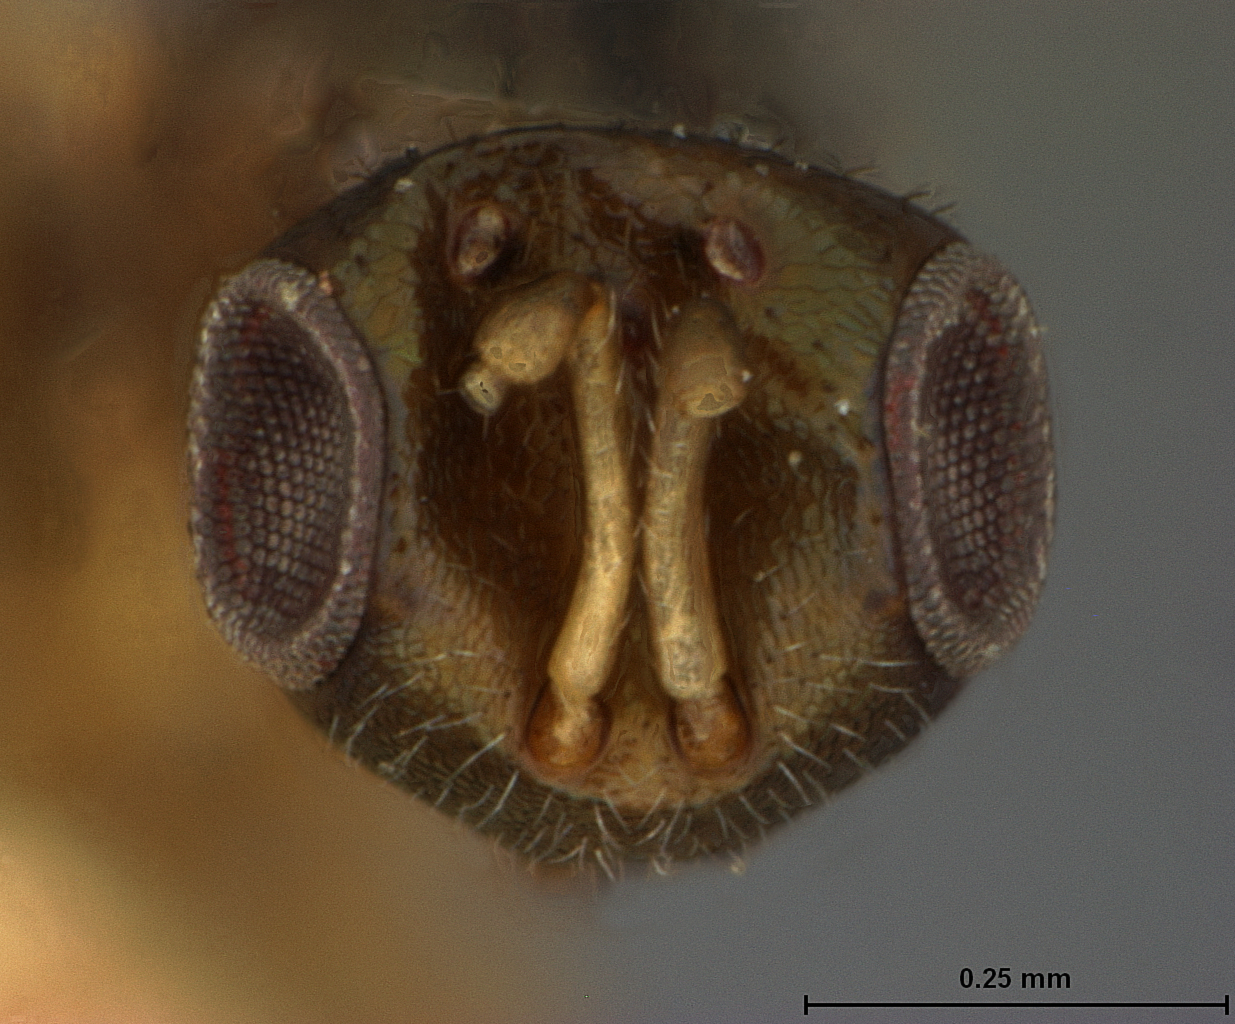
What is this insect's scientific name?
Cecidostiba polygraphi
